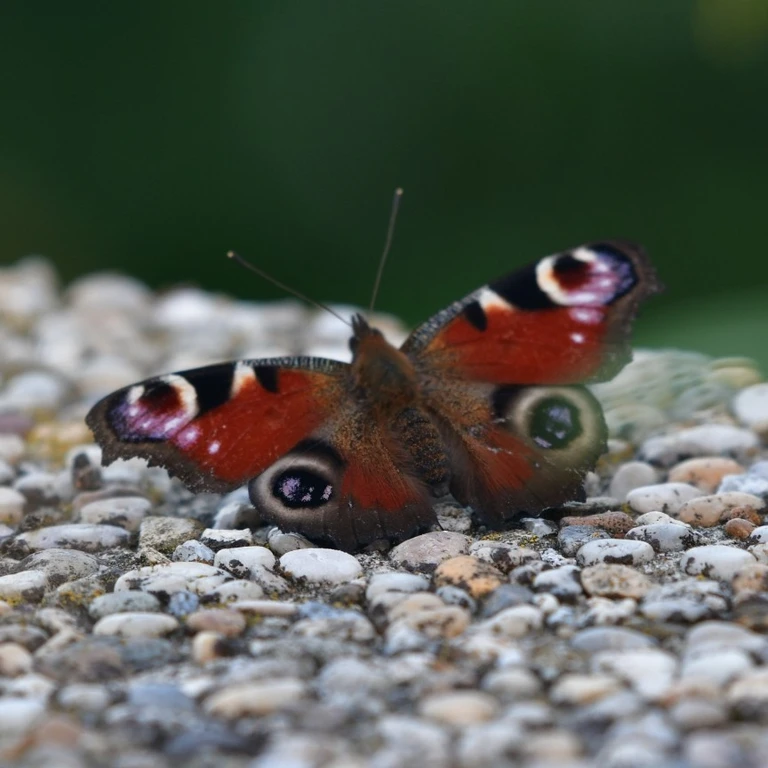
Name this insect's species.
Aglais io
